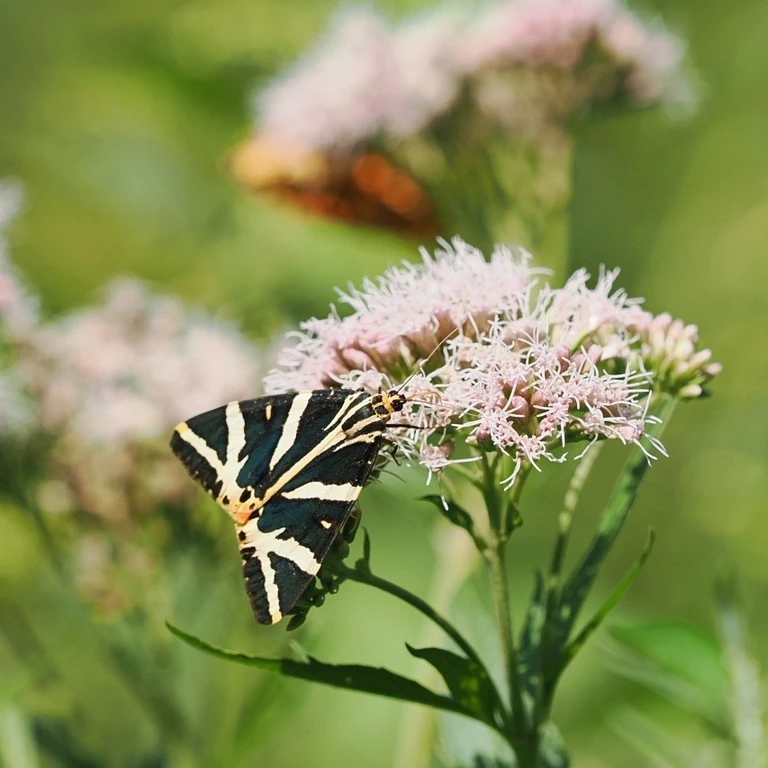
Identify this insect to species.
Euplagia quadripunctaria
